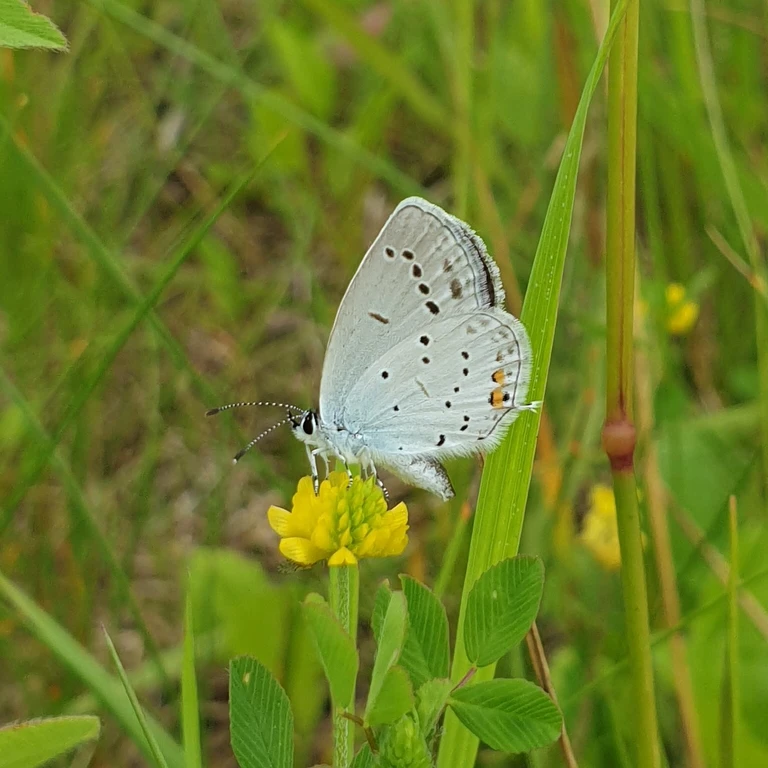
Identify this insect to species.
Cupido argiades (also Elkalyce argiades)
